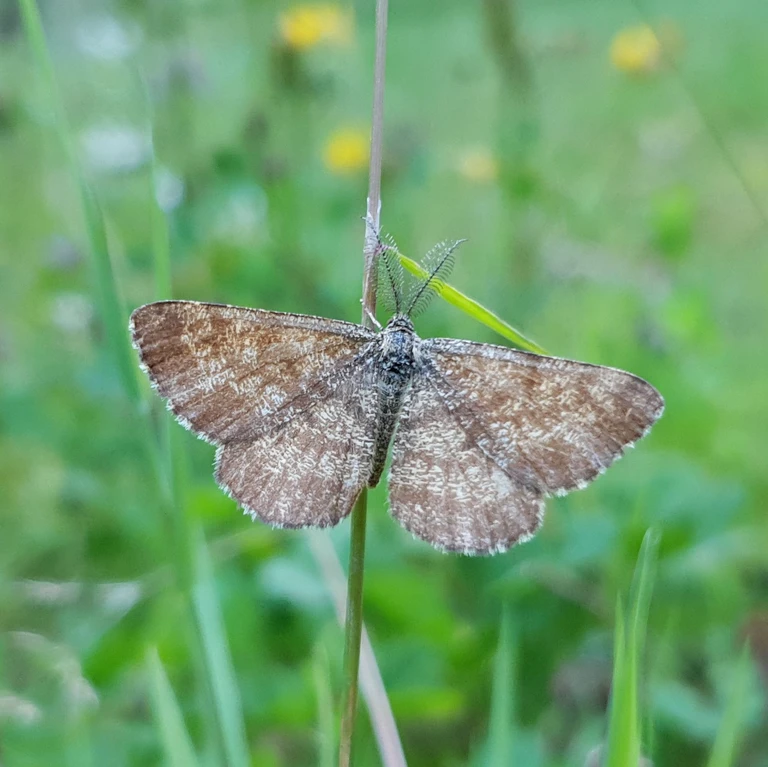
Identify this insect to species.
Ematurga atomaria
